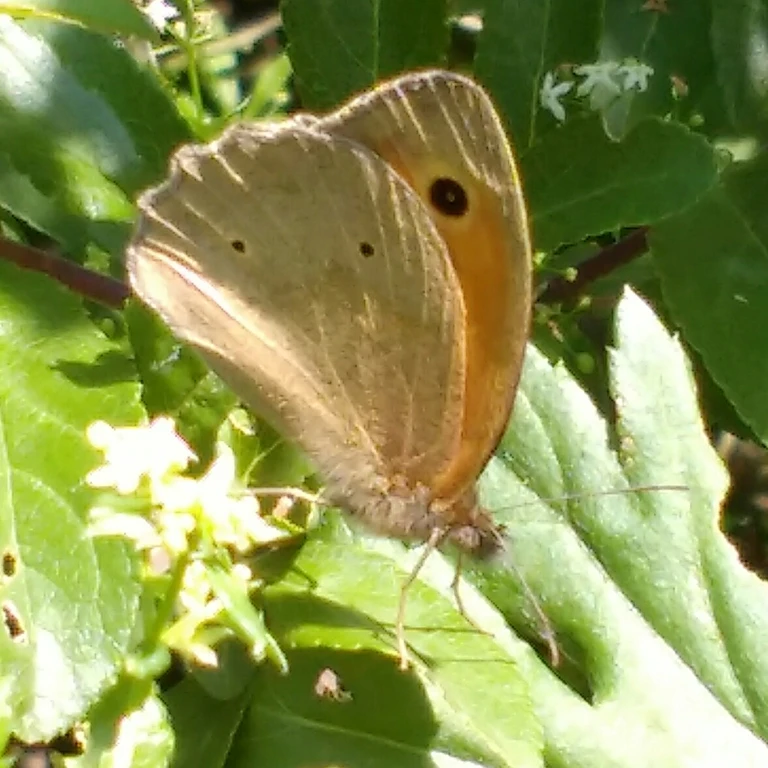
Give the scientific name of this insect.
Maniola jurtina
